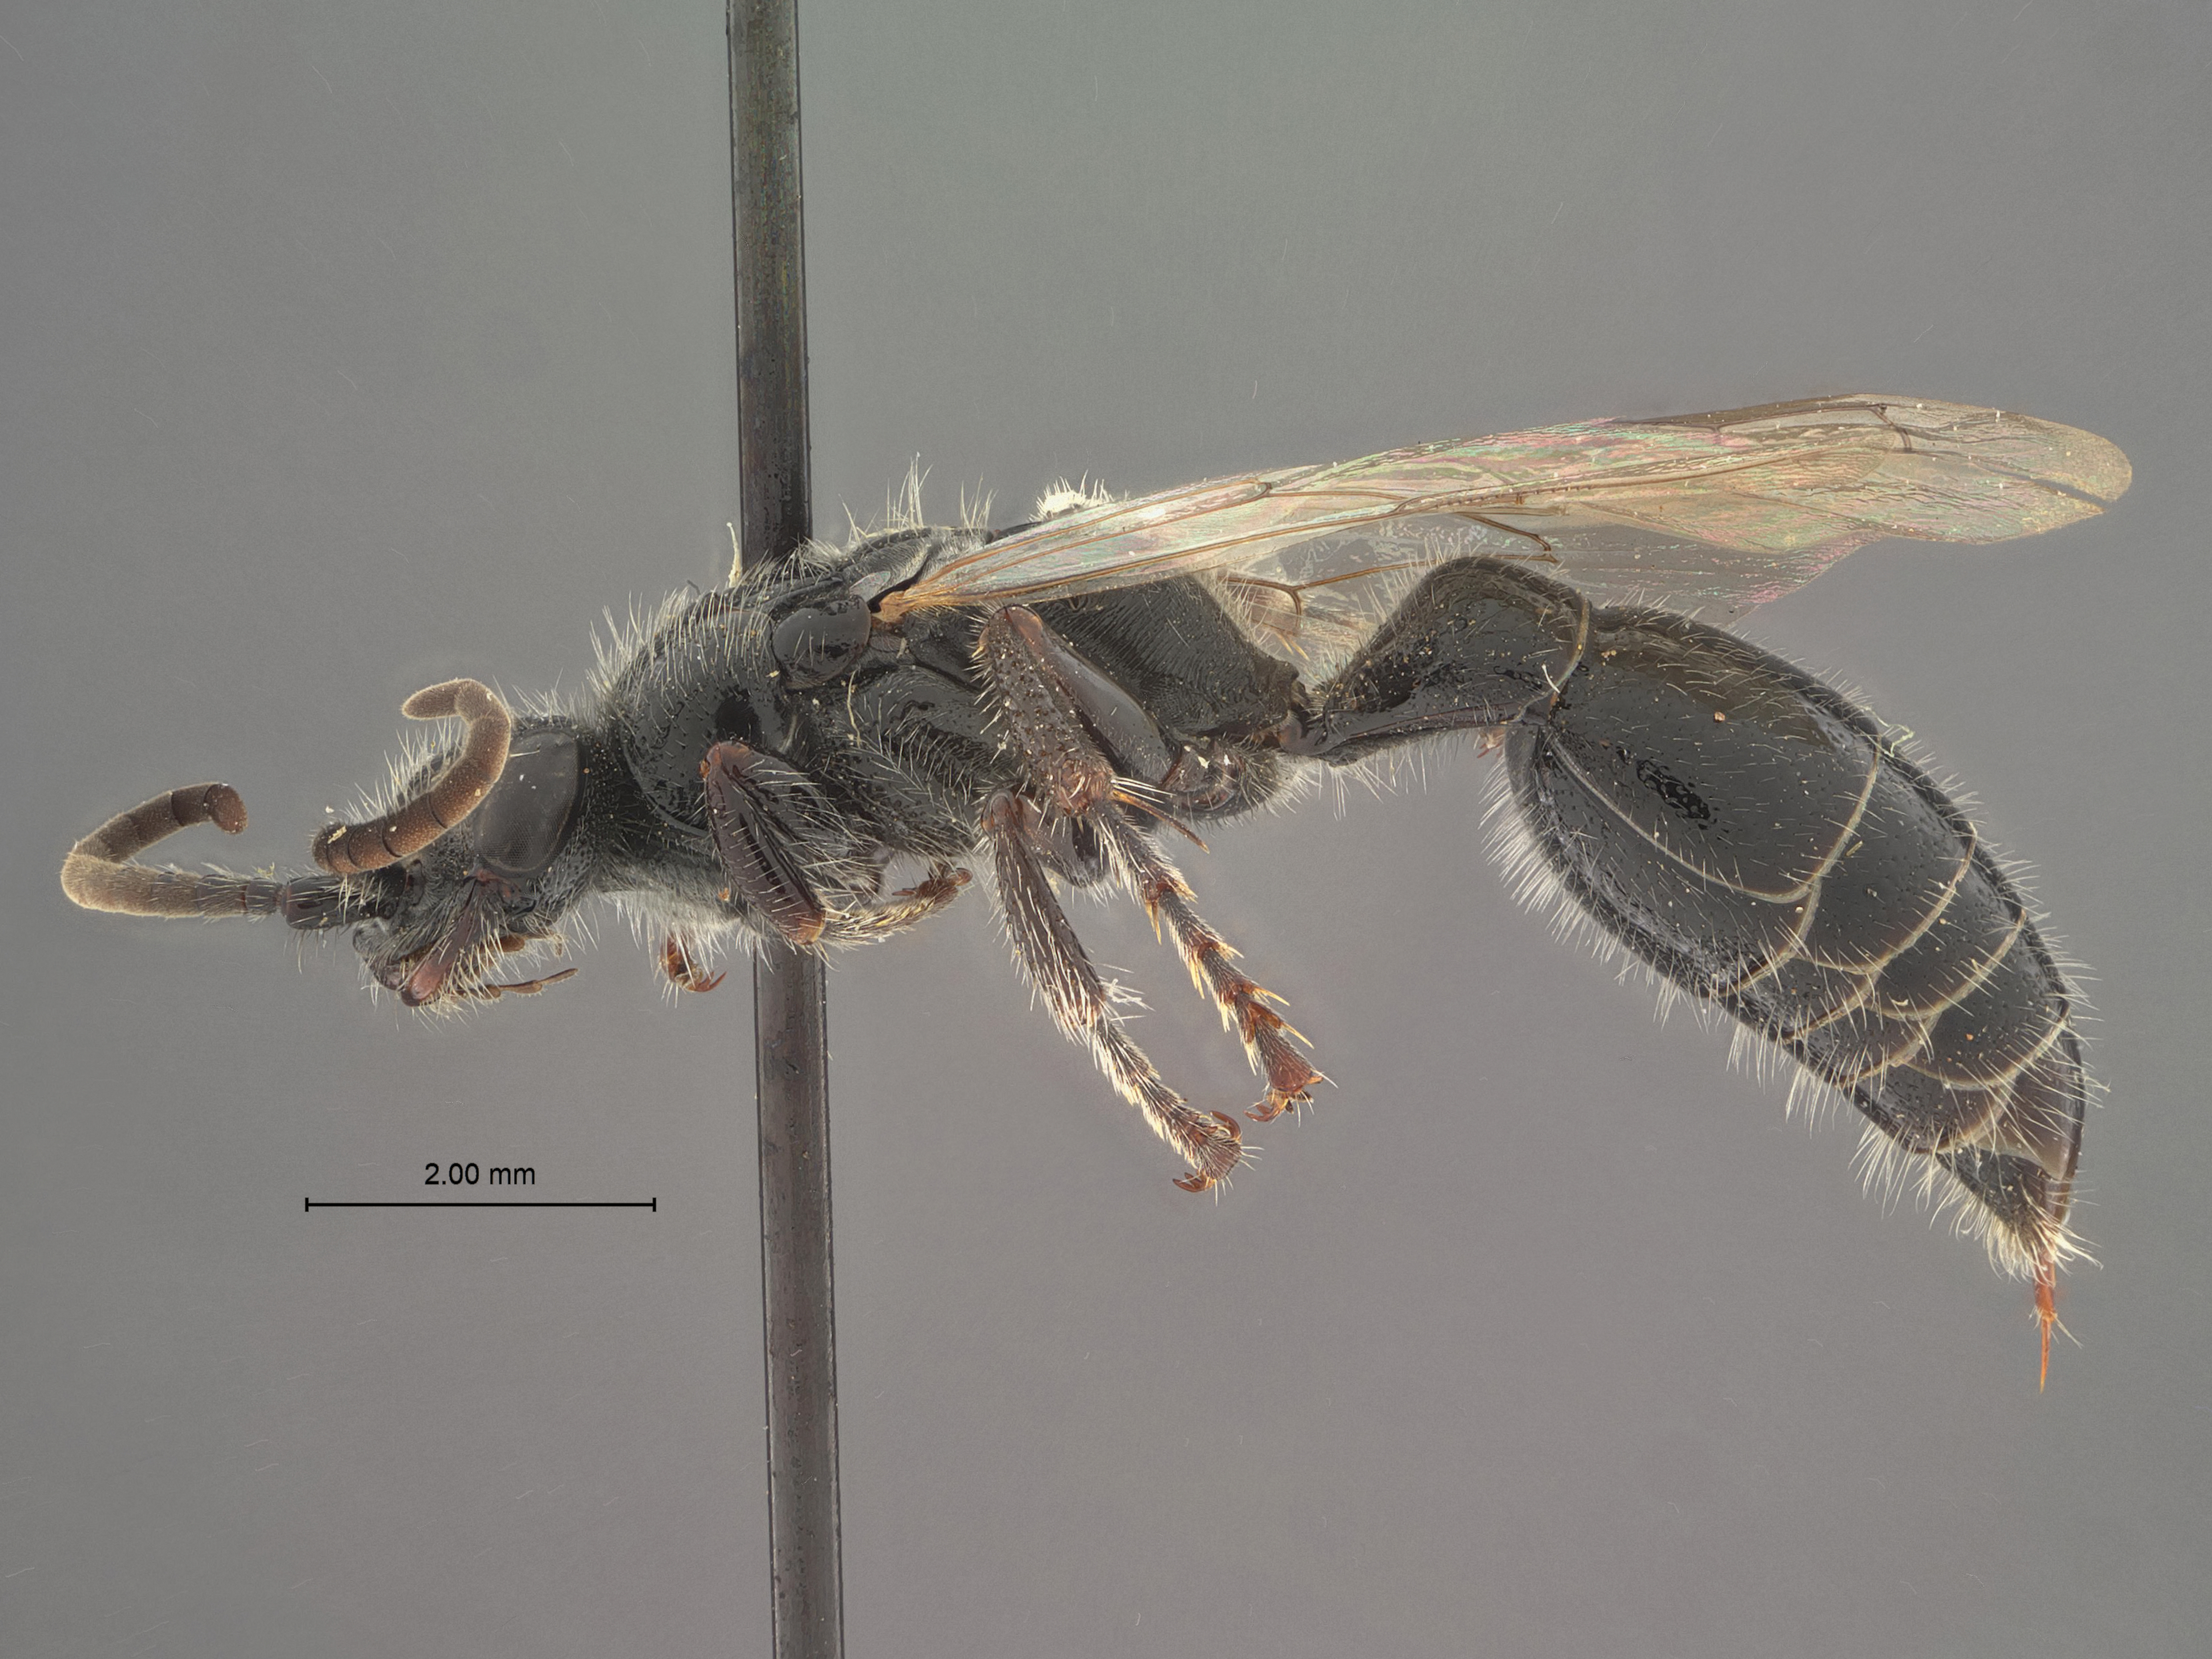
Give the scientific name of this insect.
Tiphia arcuata
